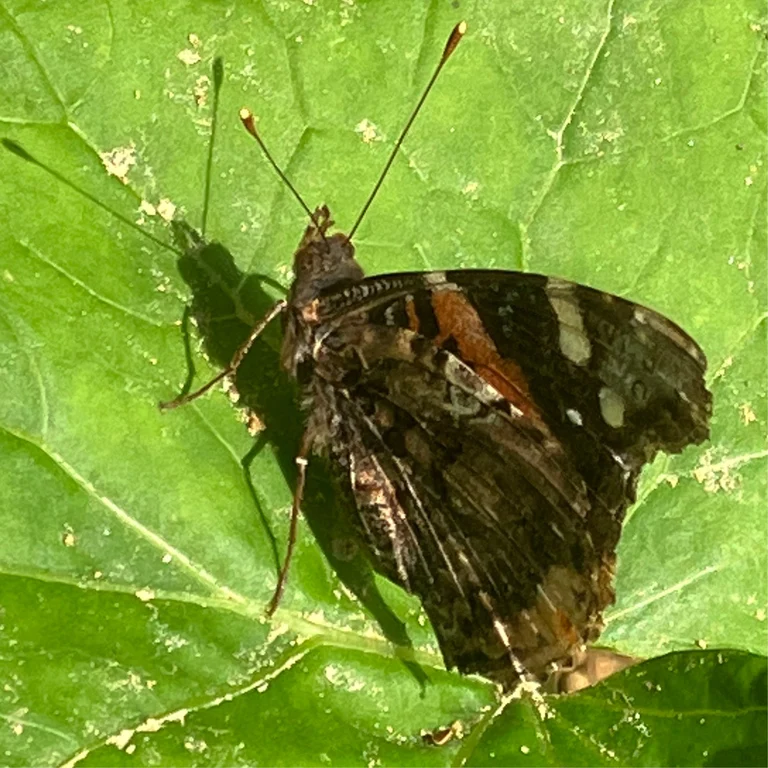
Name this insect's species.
Vanessa atalanta
